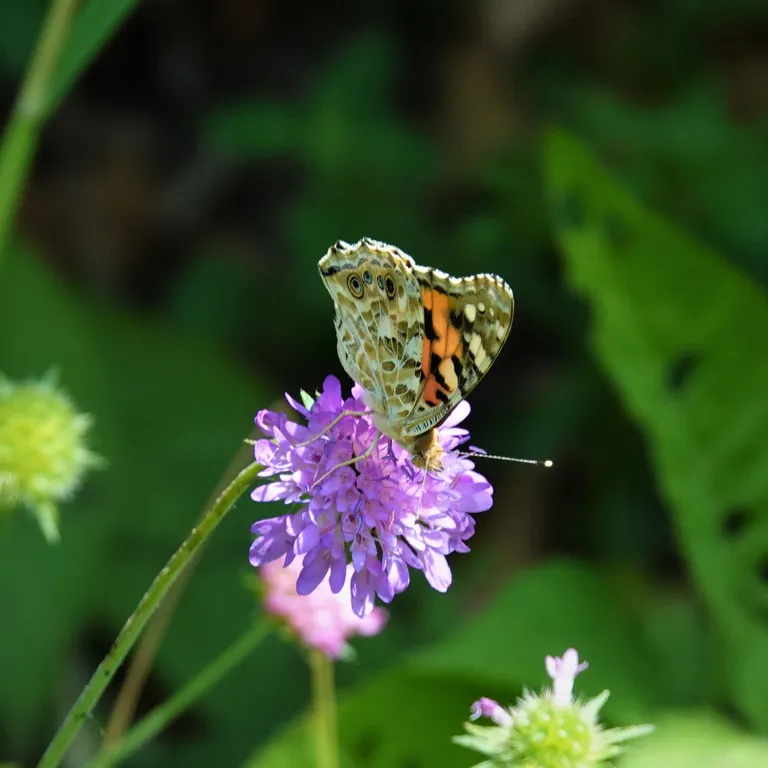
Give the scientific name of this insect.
Vanessa cardui
